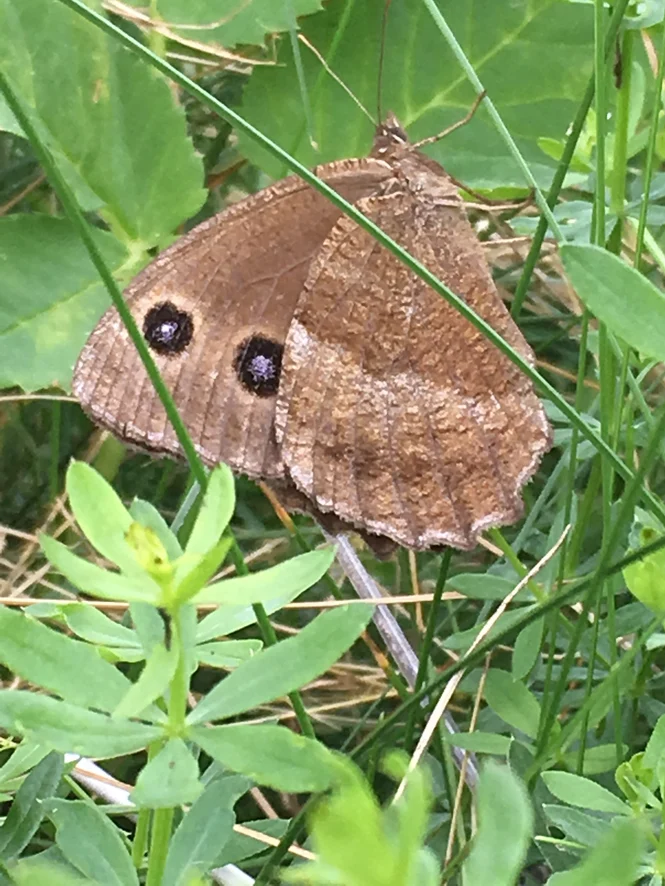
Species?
Minois dryas
